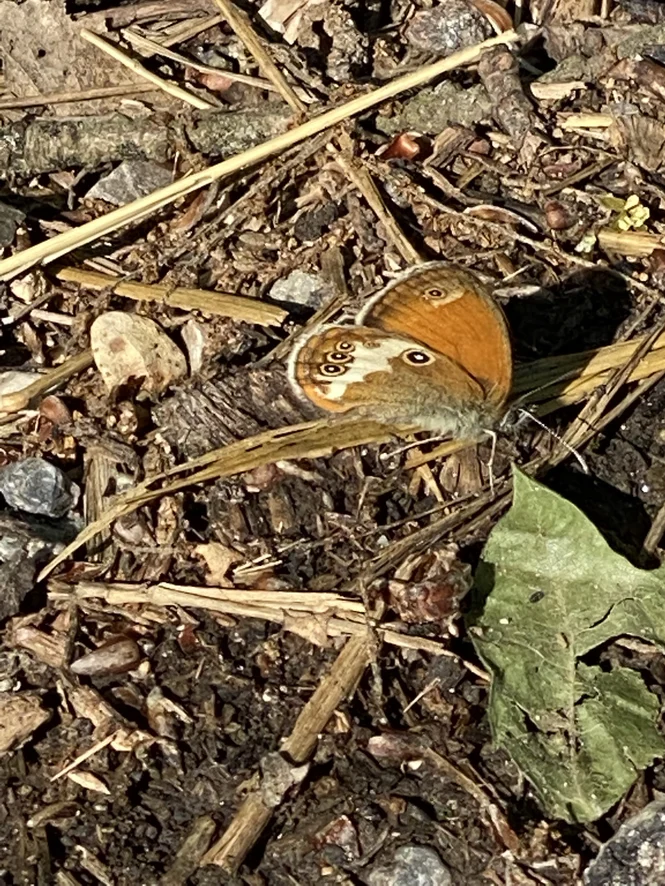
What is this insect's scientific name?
Coenonympha arcania
